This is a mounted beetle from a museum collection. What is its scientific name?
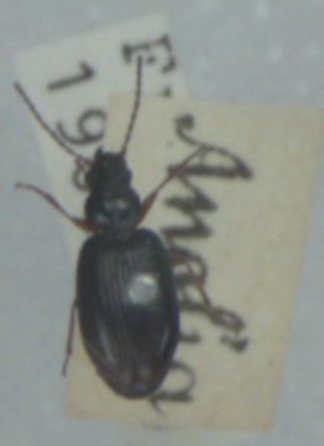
Bembidion monticola
